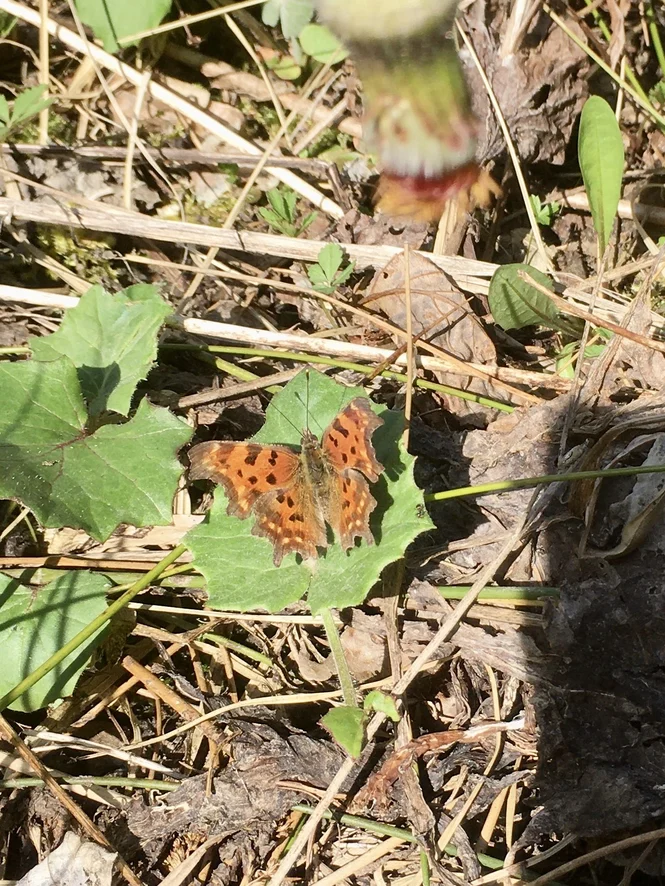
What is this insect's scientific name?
Polygonia c-album
